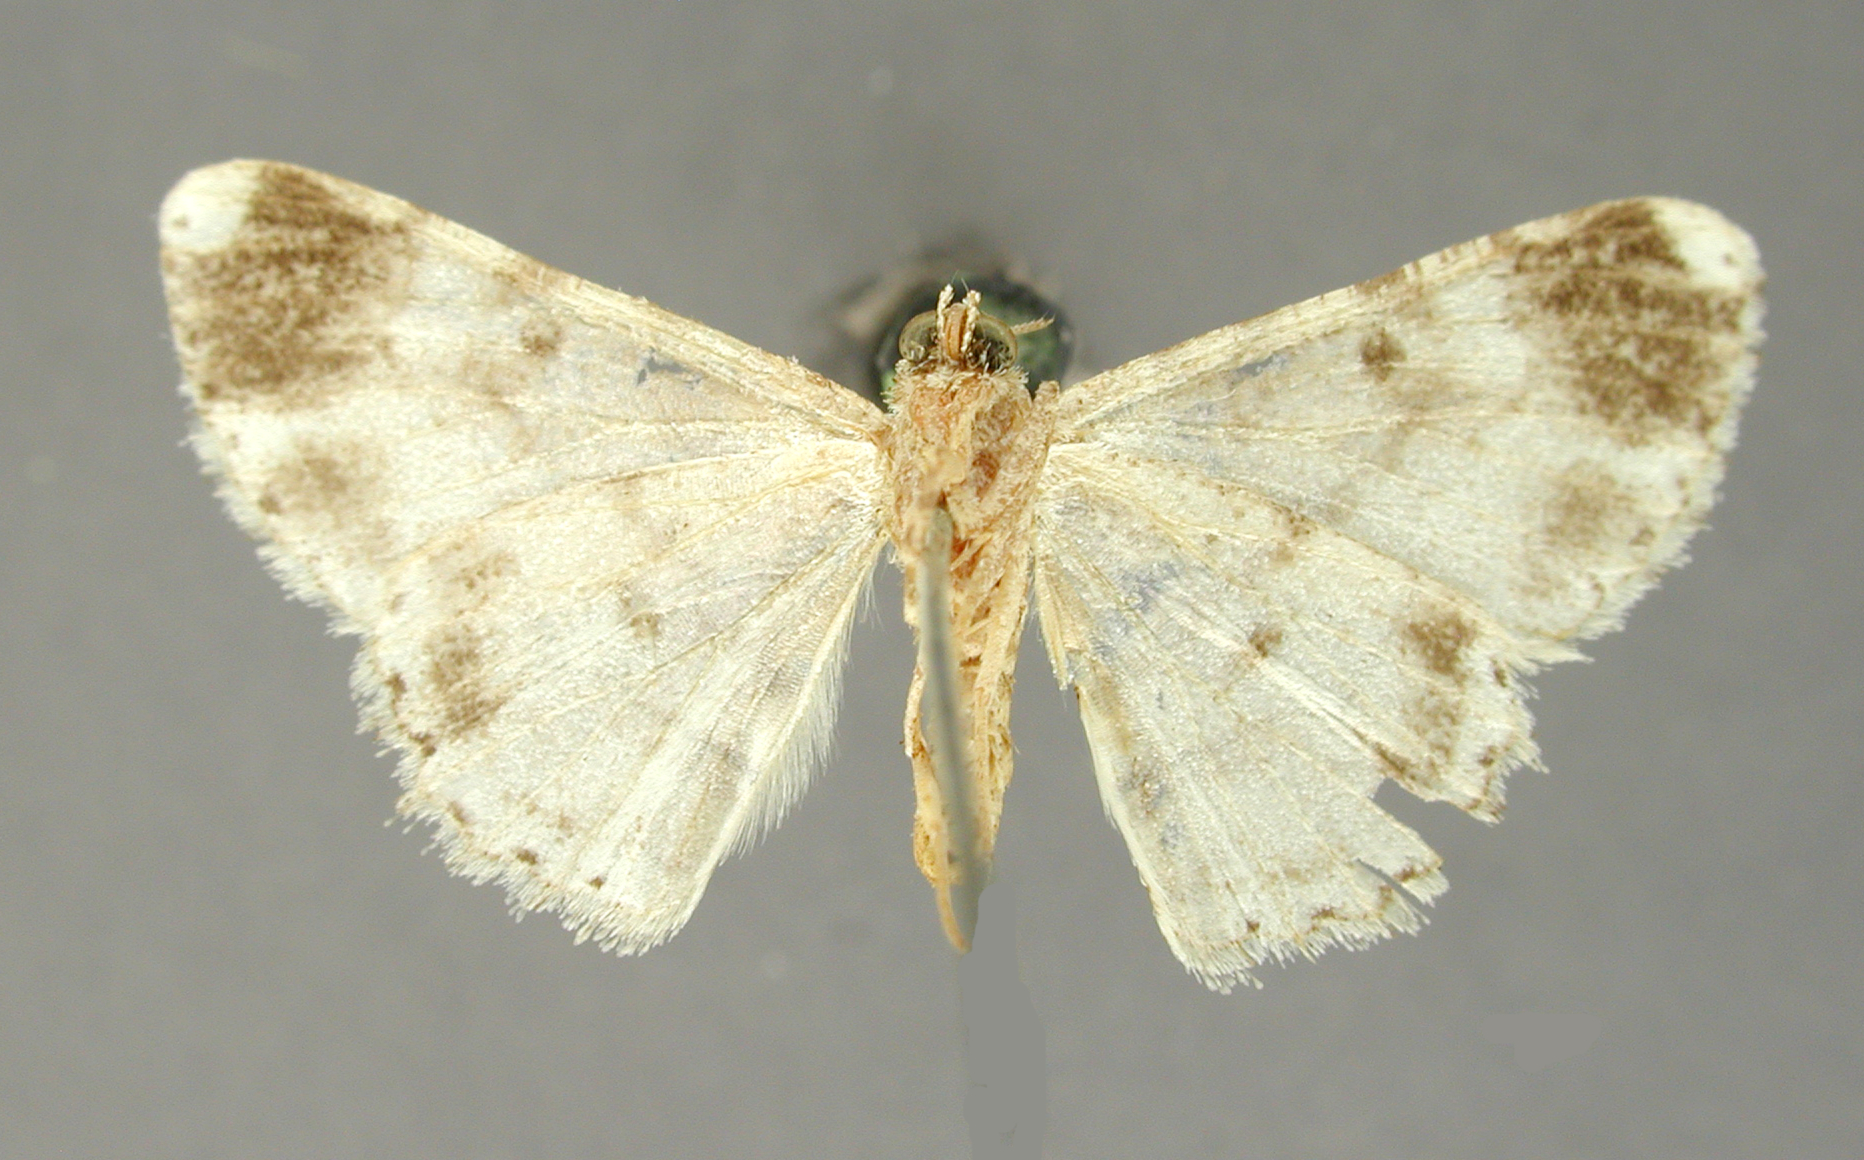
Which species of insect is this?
Iridopsis fusilinea
